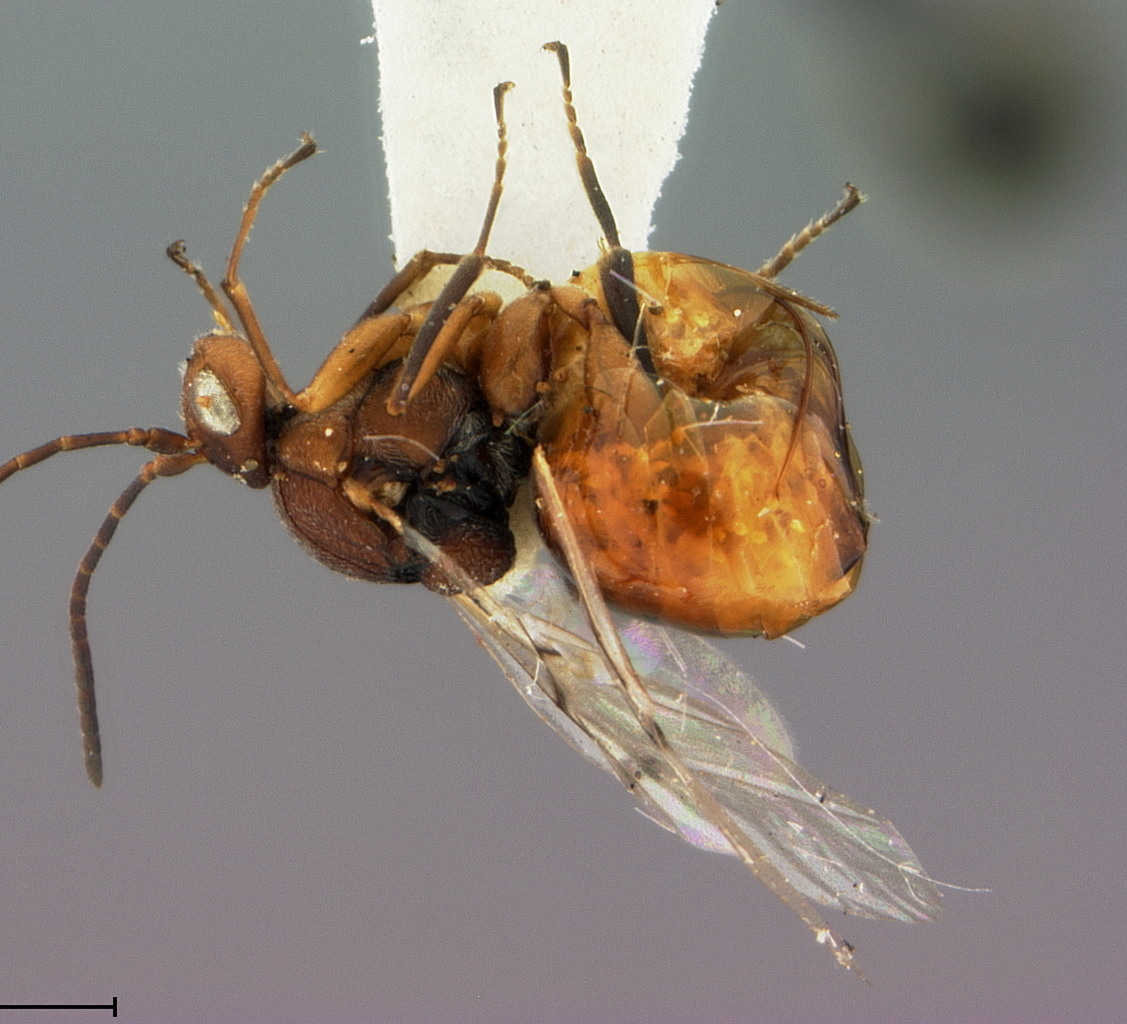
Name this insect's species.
Callirhytis hopkinsi
